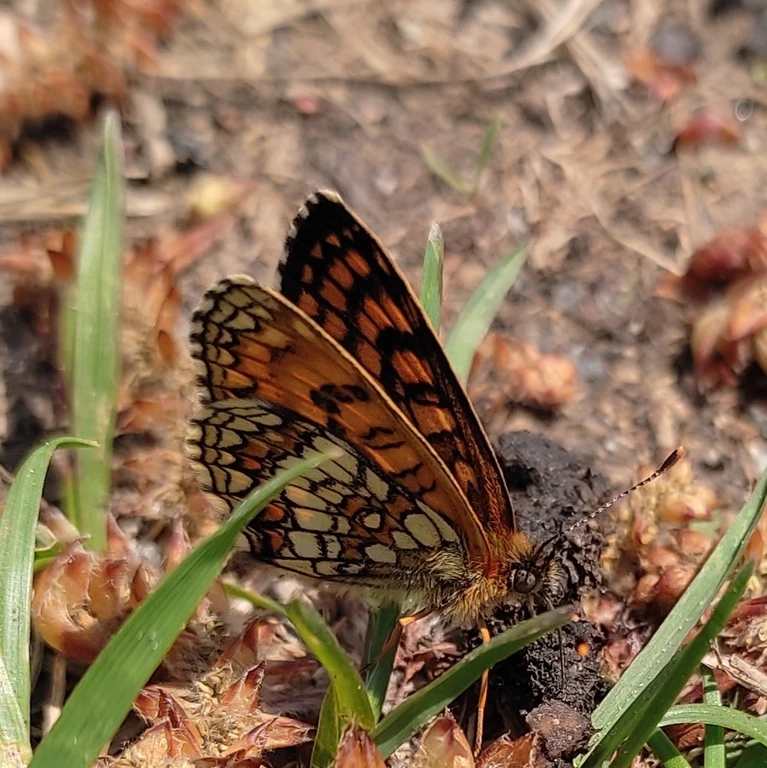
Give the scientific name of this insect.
Melitaea athalia
